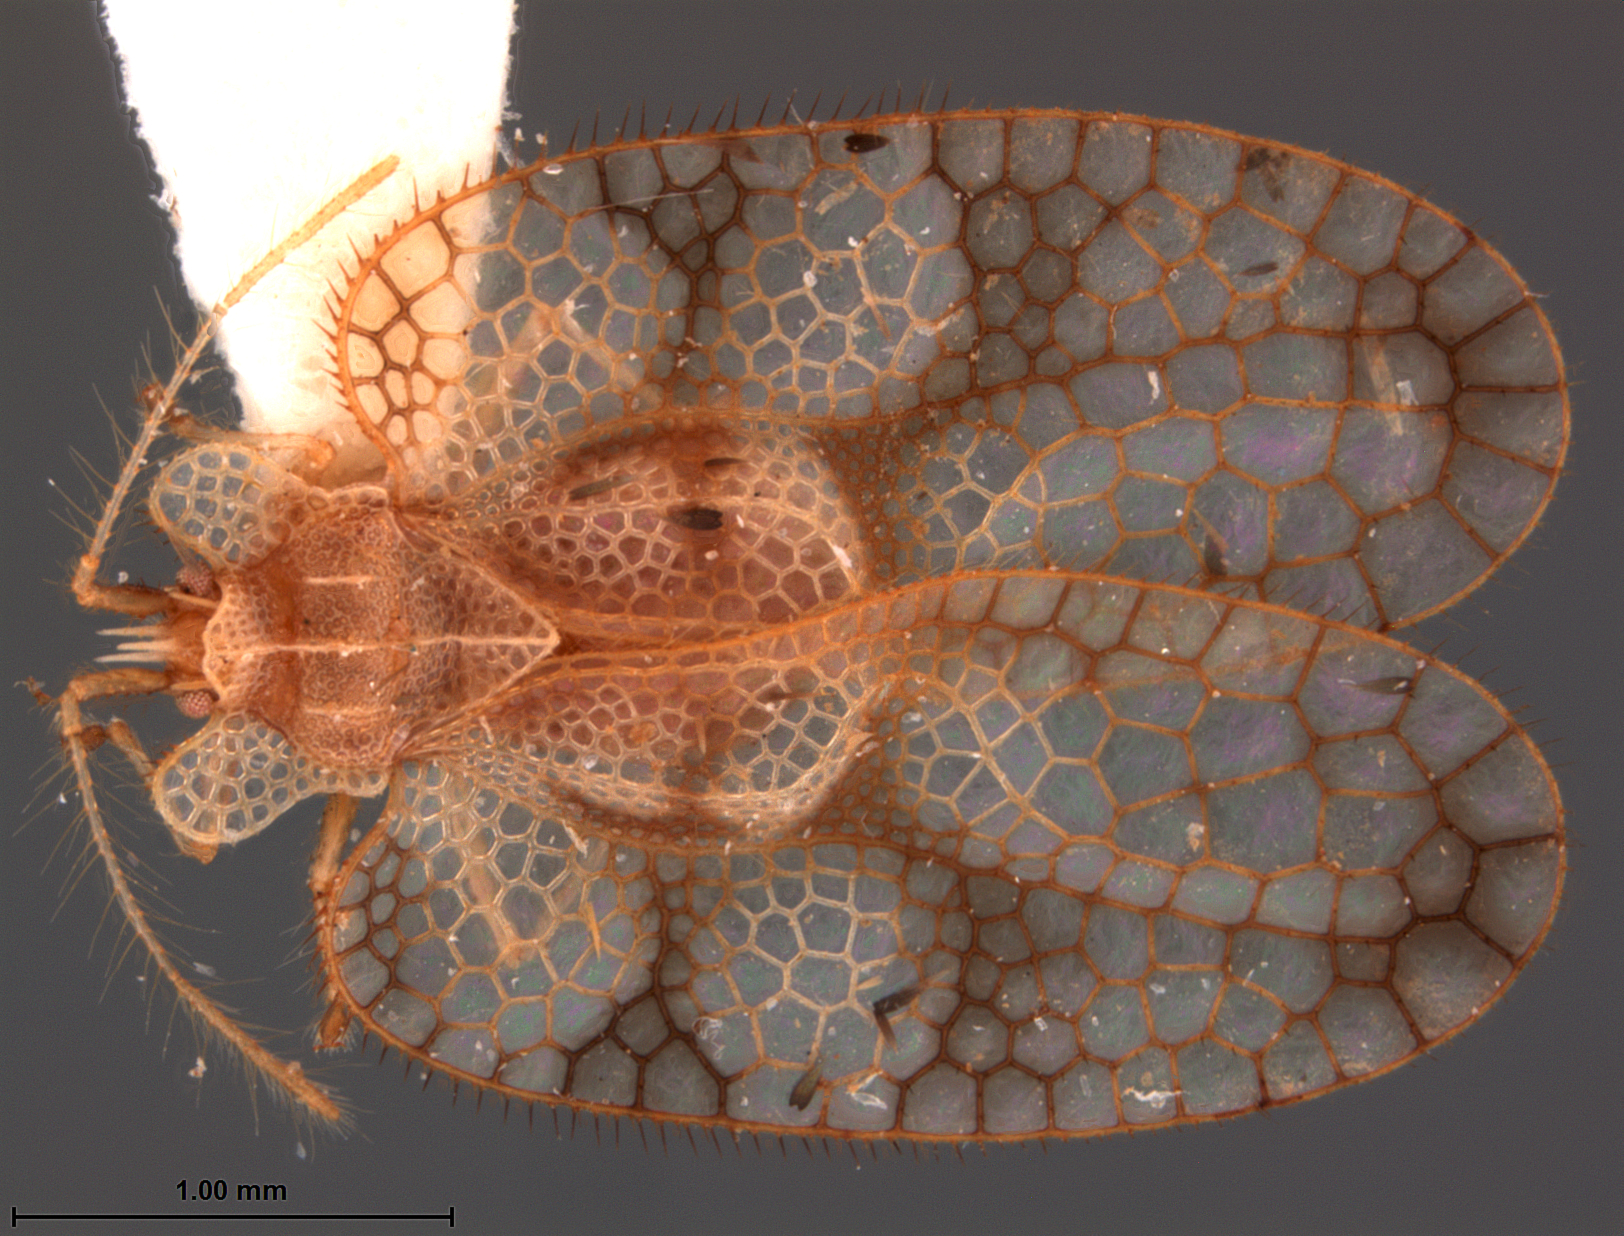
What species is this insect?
Stragulotingis englemani
